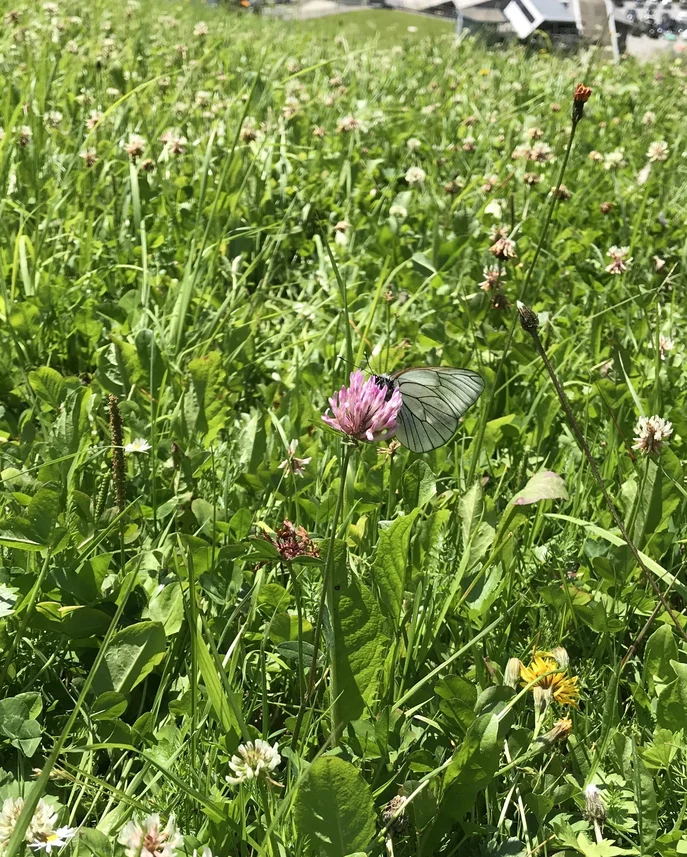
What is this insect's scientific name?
Aporia crataegi
